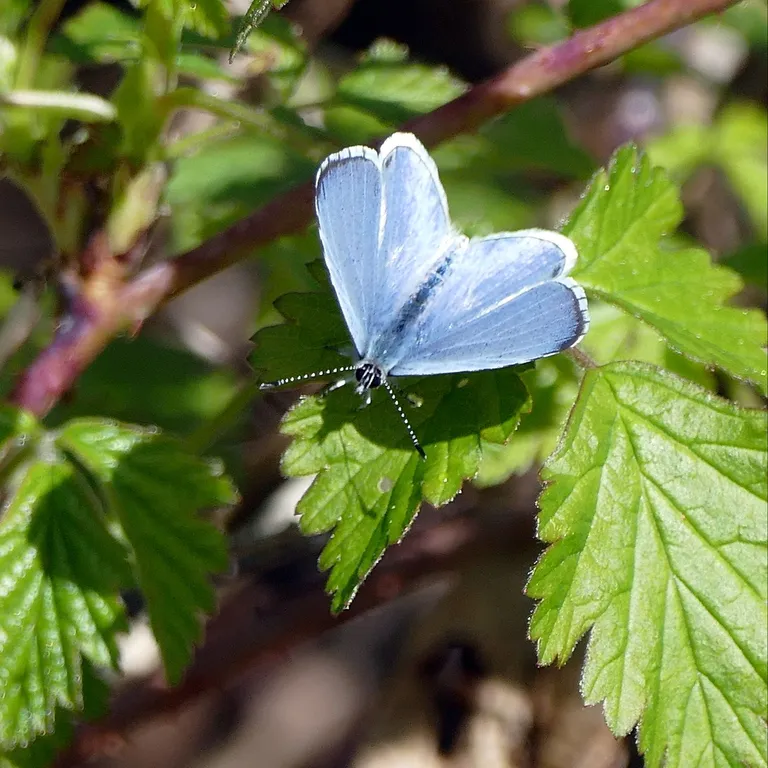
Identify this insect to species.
Celastrina argiolus
